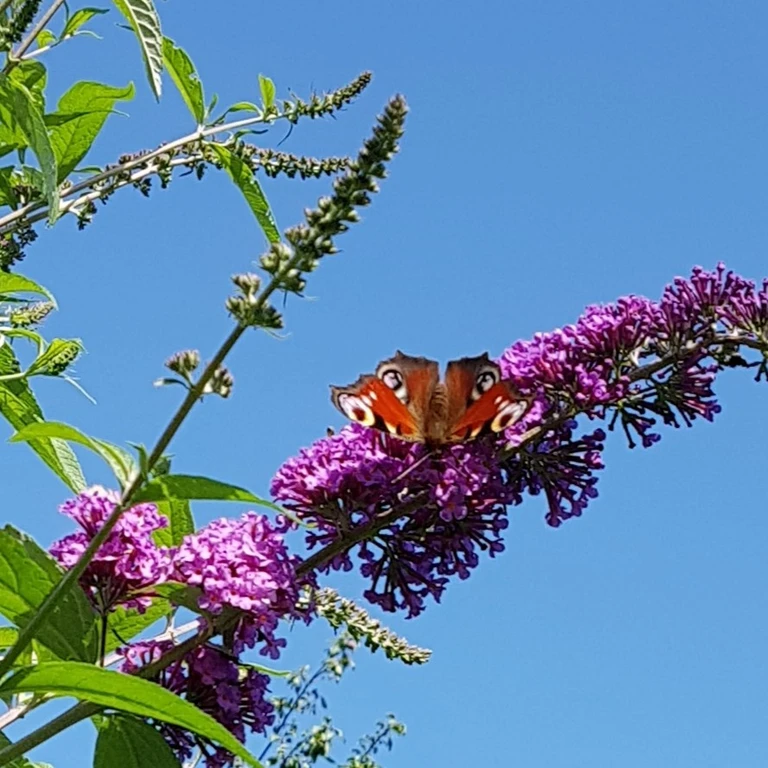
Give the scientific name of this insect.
Aglais io
